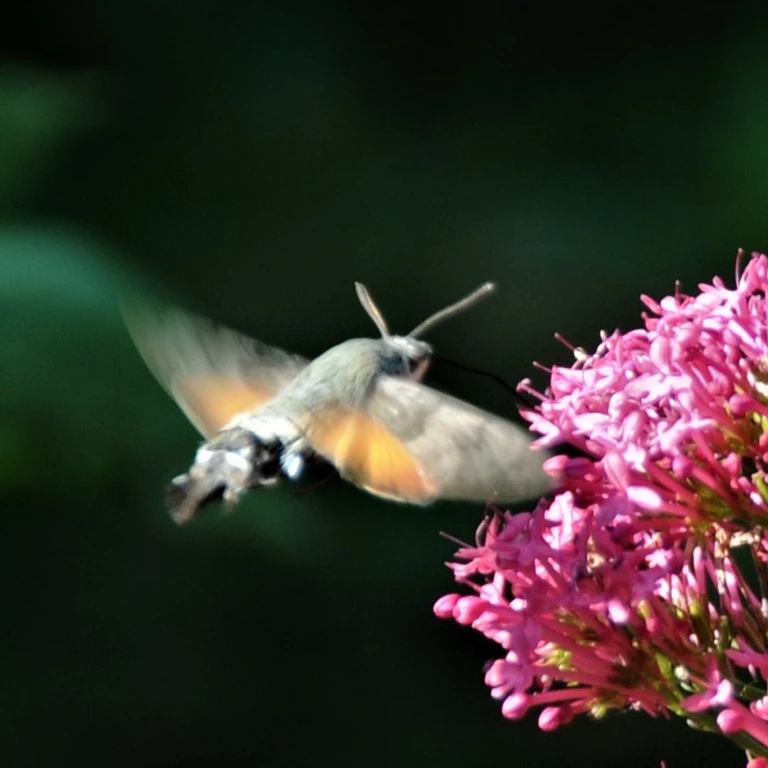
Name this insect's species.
Macroglossum stellatarum
